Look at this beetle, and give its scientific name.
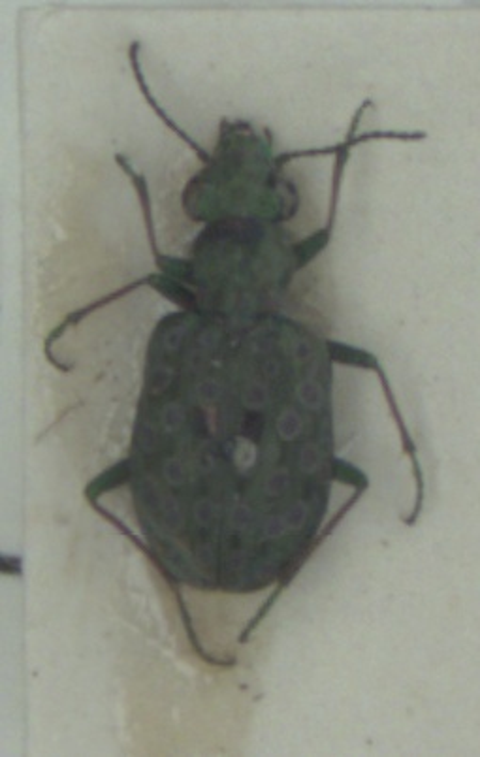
Elaphrus riparius
